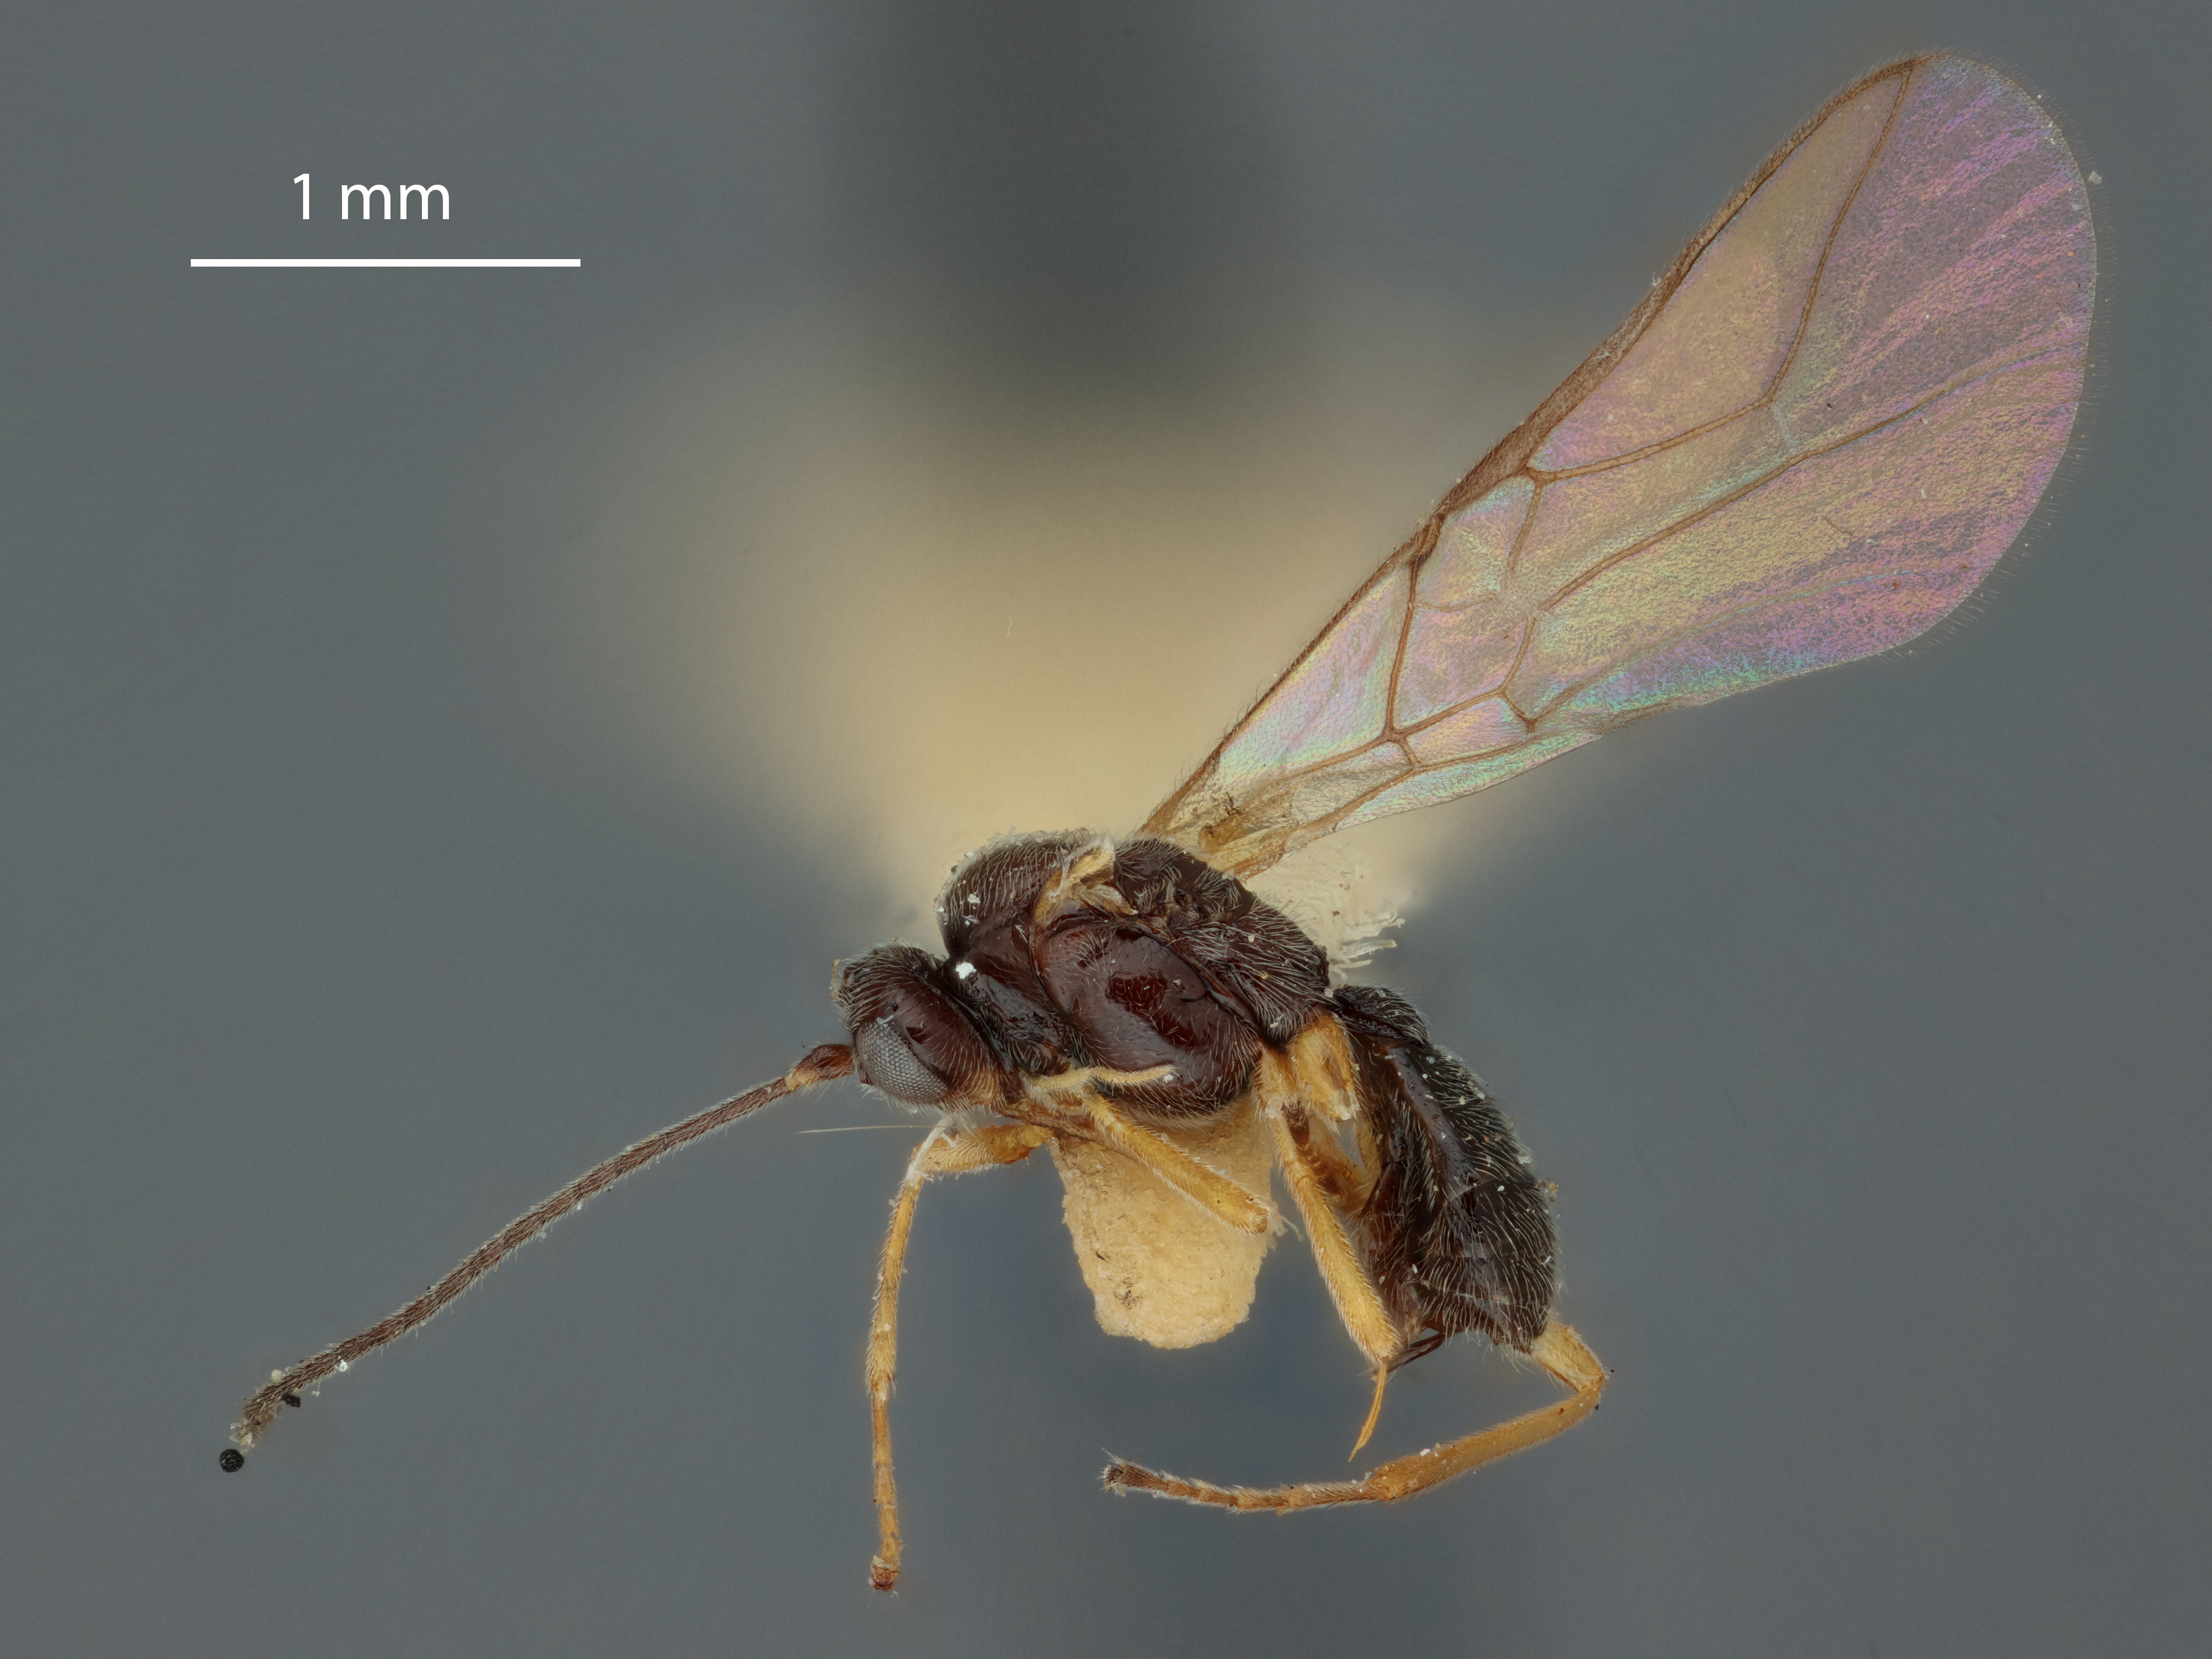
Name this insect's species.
Opius pilosus
